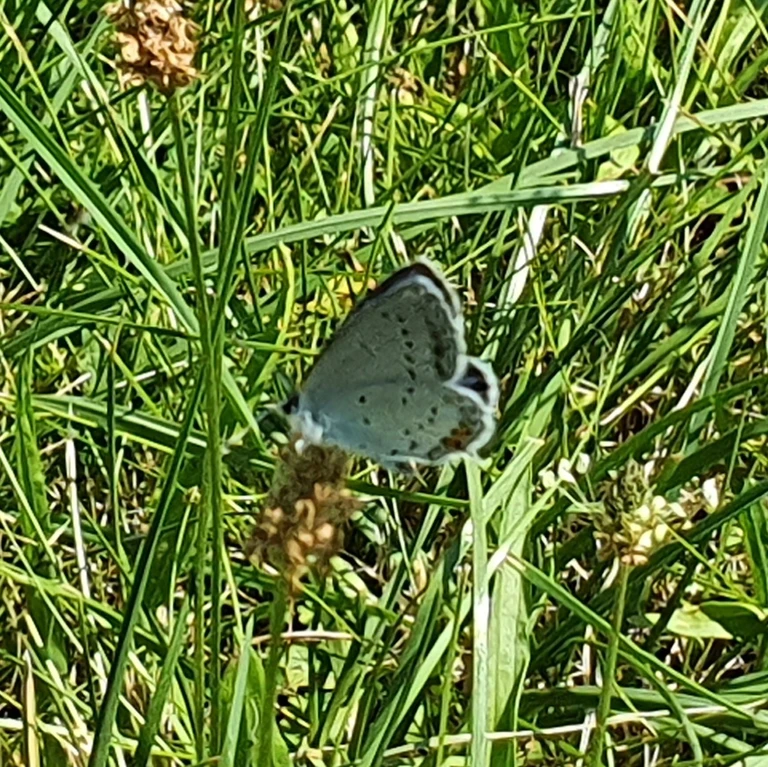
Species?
Cupido argiades (also Elkalyce argiades)
